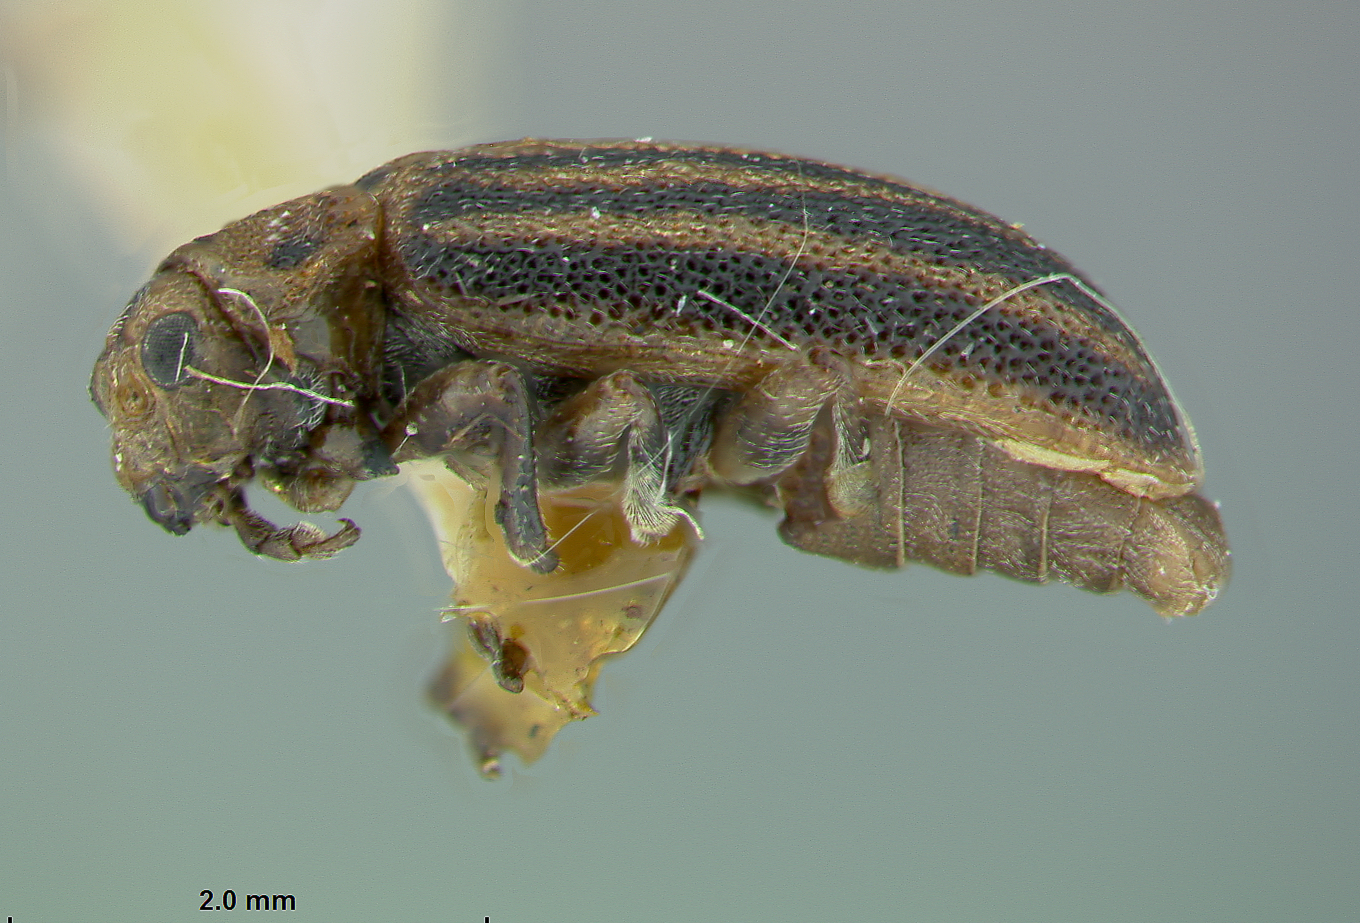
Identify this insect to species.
Ophraella macrovittata
